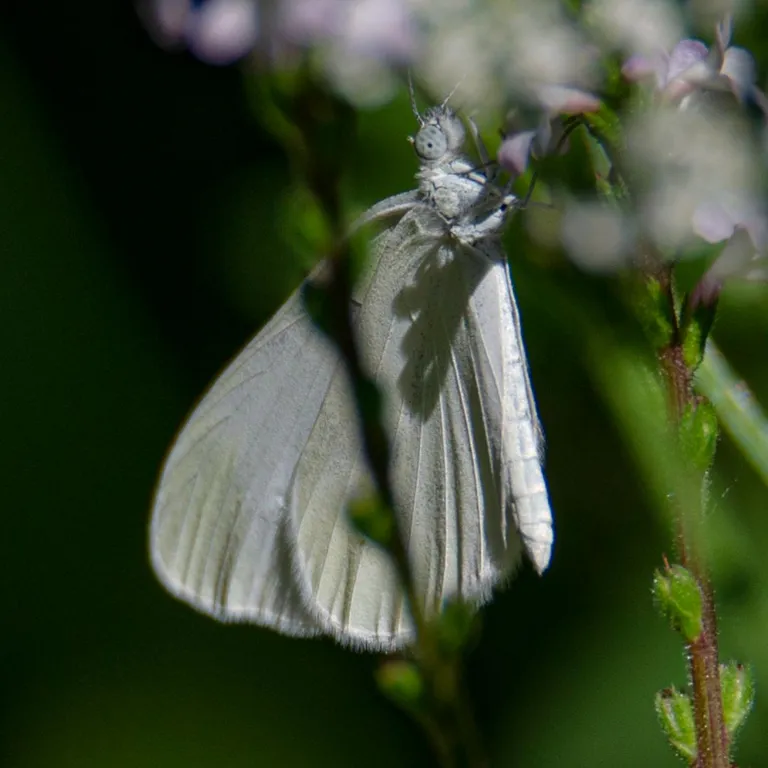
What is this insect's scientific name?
Leptidea sinapis/juvernica
